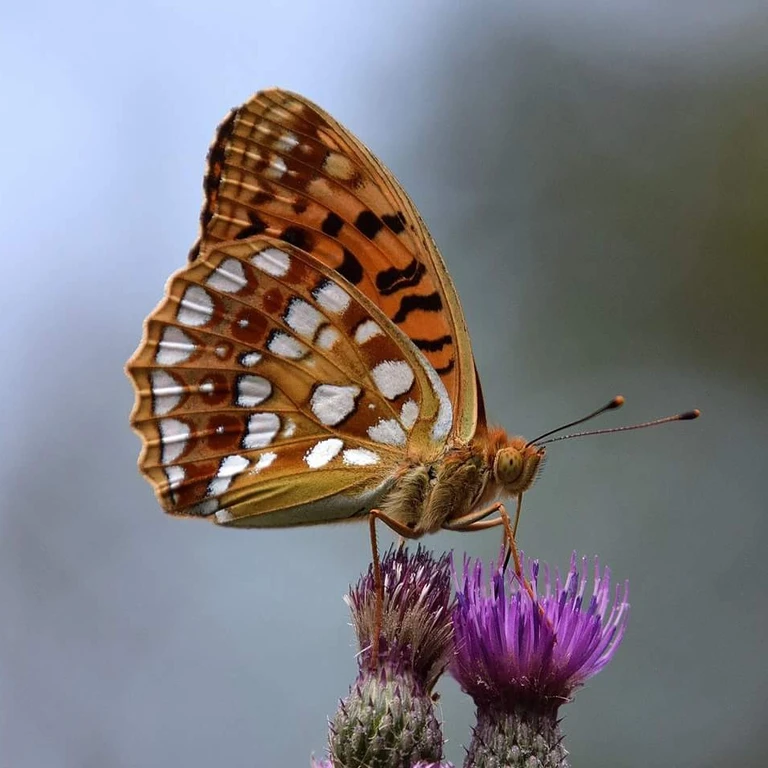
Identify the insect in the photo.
Fabriciana adippe
